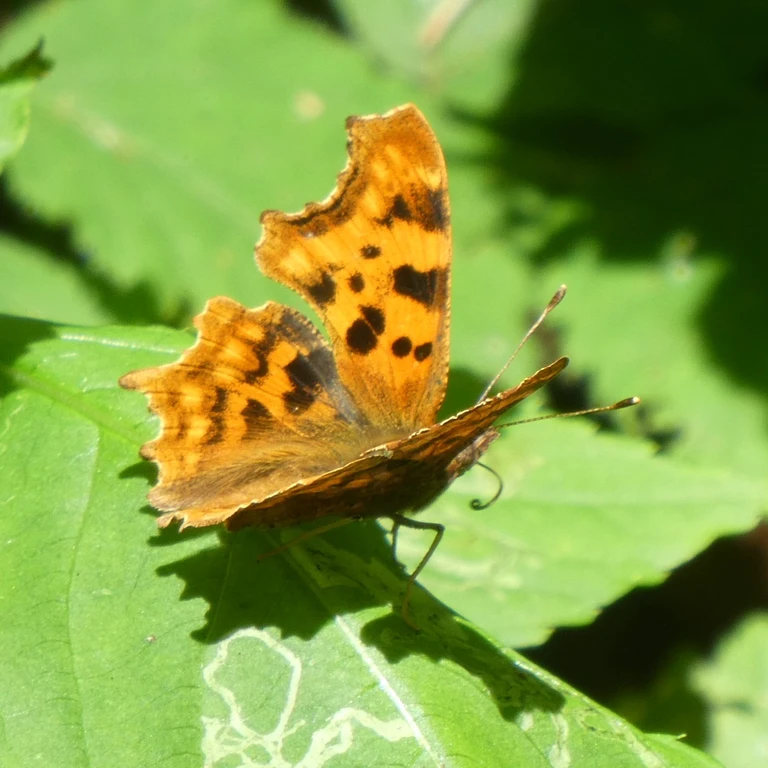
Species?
Polygonia c-album
